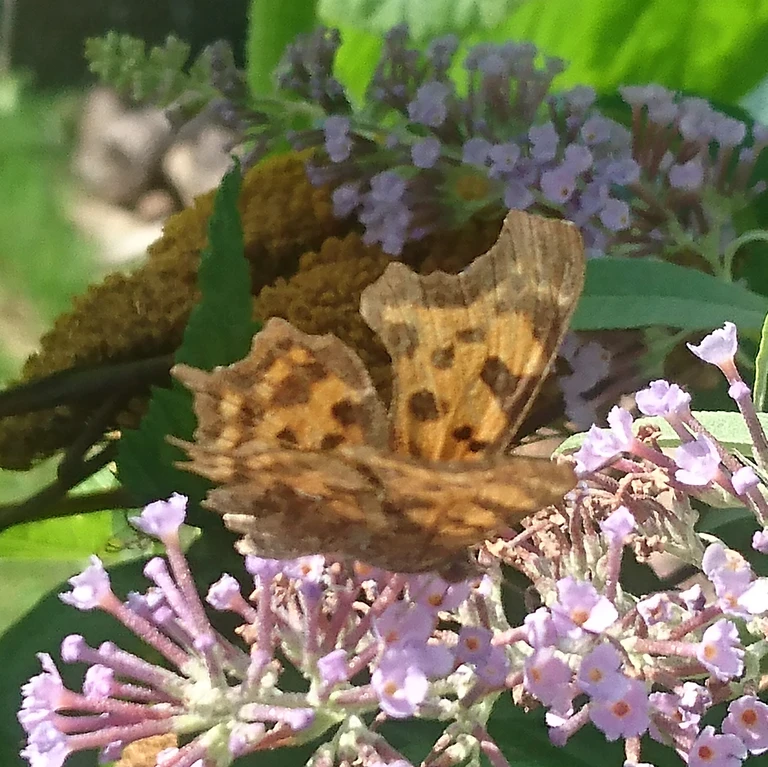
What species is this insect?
Polygonia c-album
